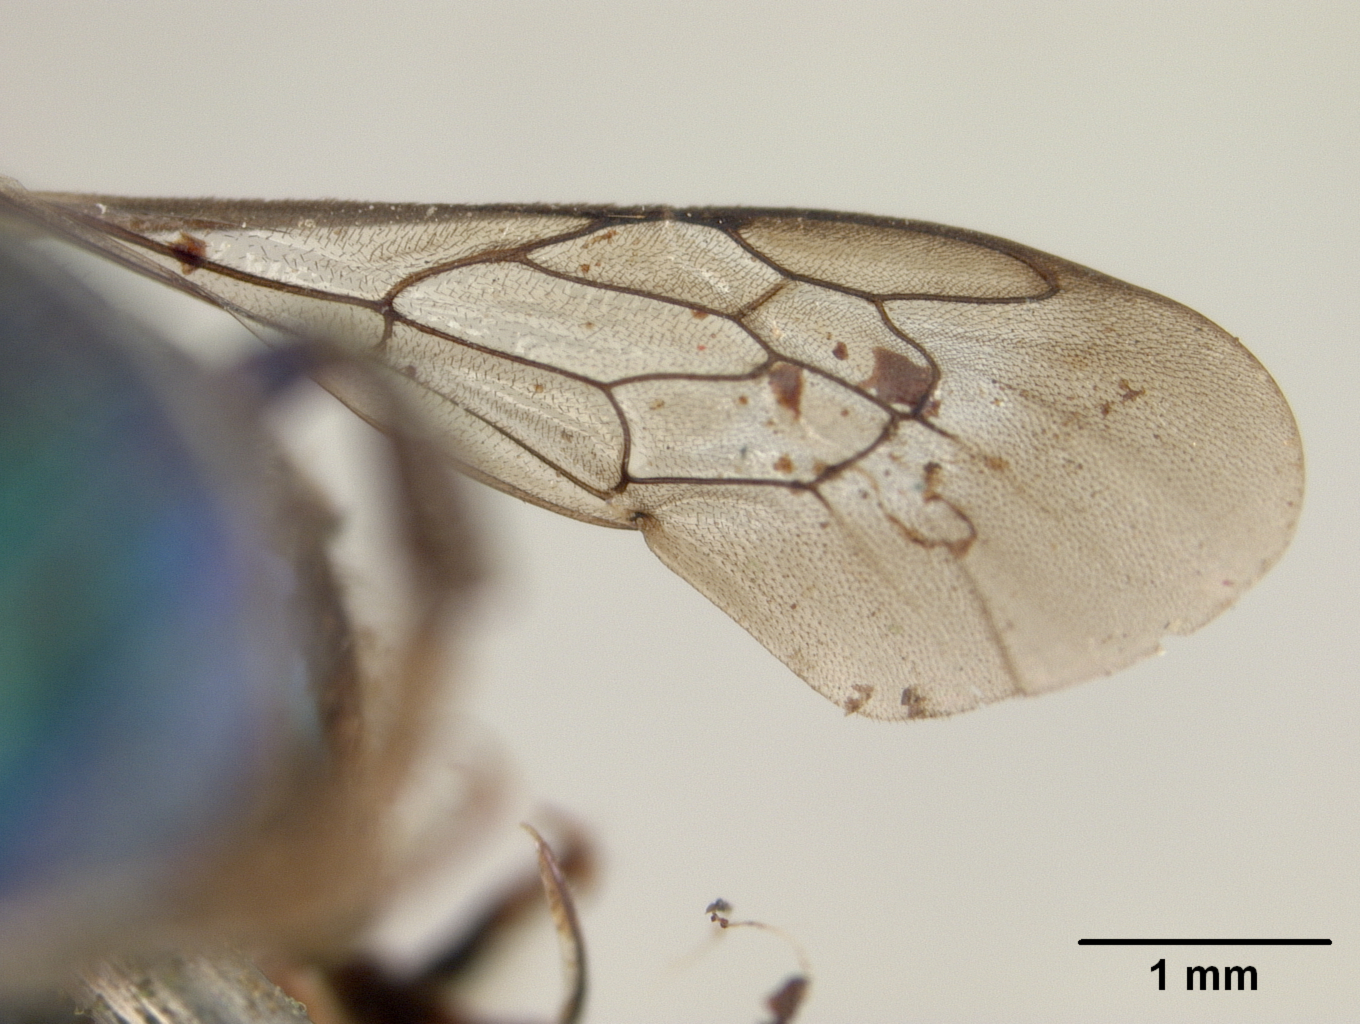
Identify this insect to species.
Osmia regulina
